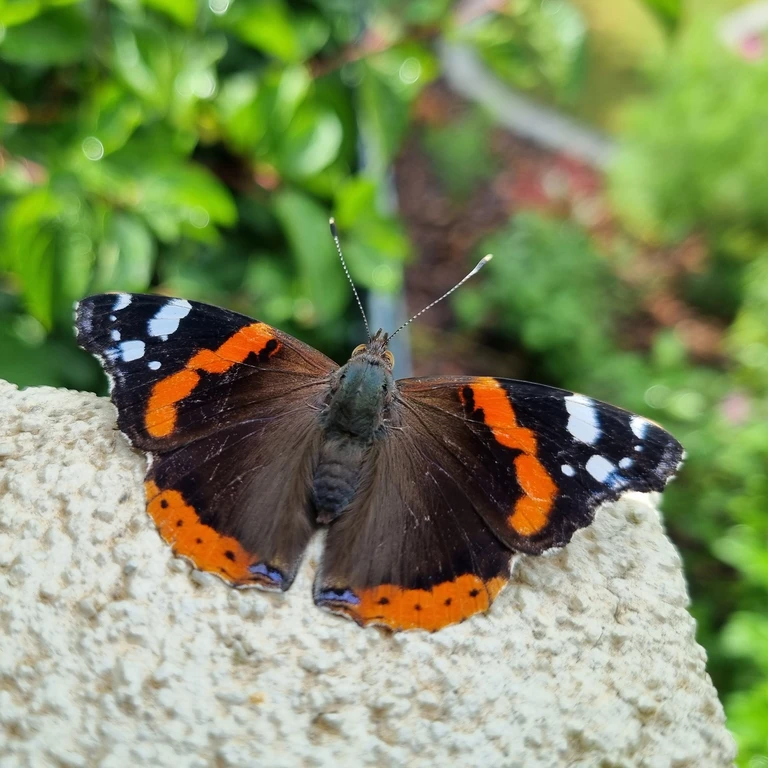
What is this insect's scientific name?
Vanessa atalanta
